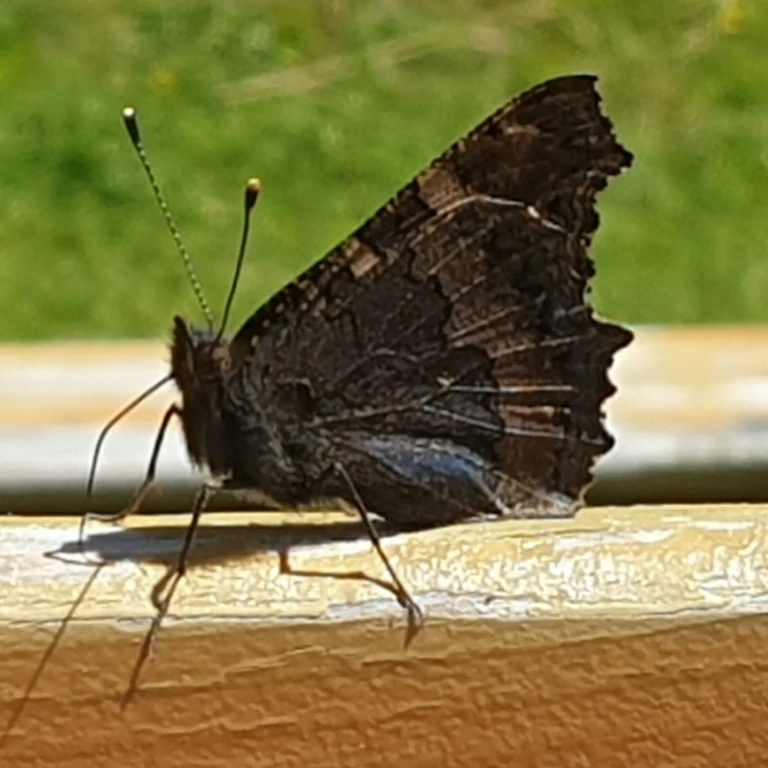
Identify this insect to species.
Aglais urticae
